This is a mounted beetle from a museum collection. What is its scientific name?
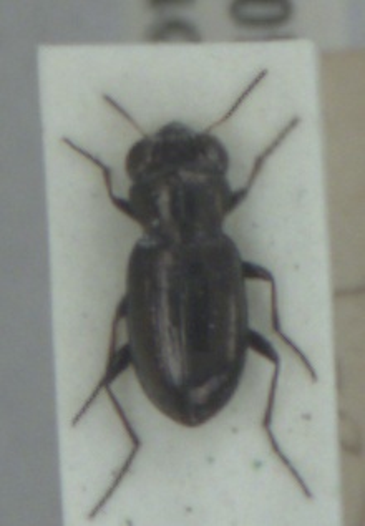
Notiophilus germinyi
